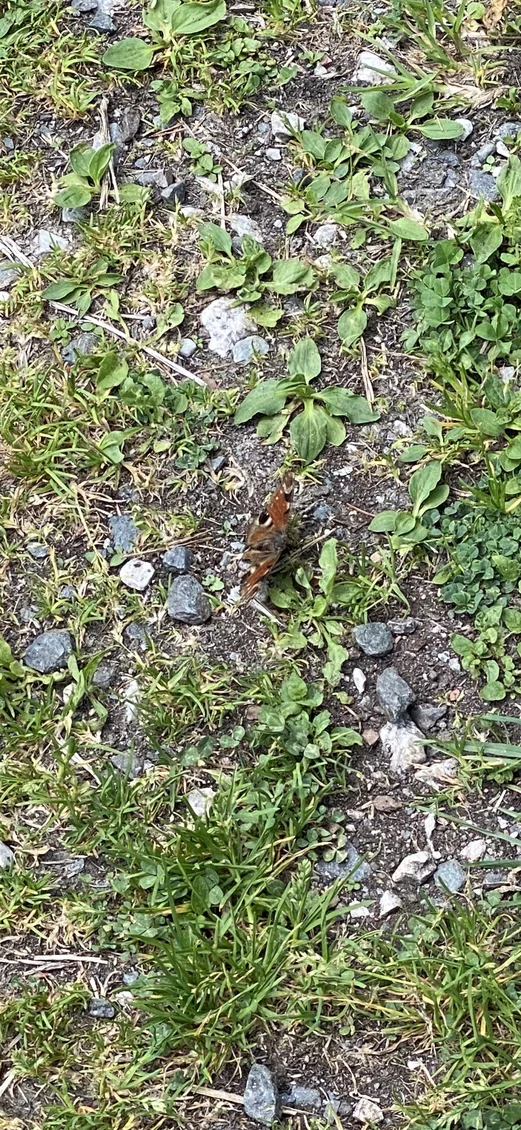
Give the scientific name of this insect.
Aglais io
